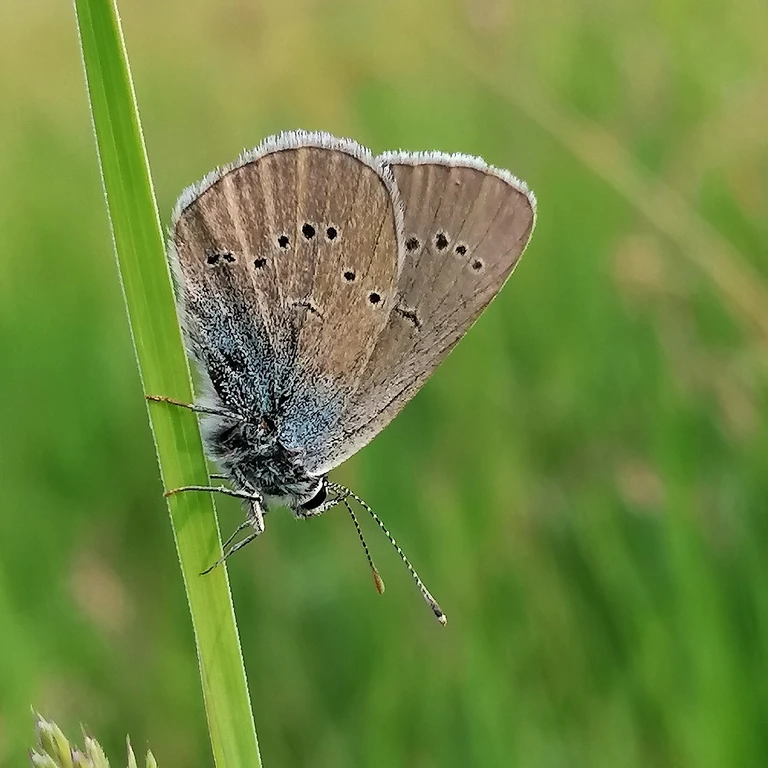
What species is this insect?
Cyaniris semiargus
